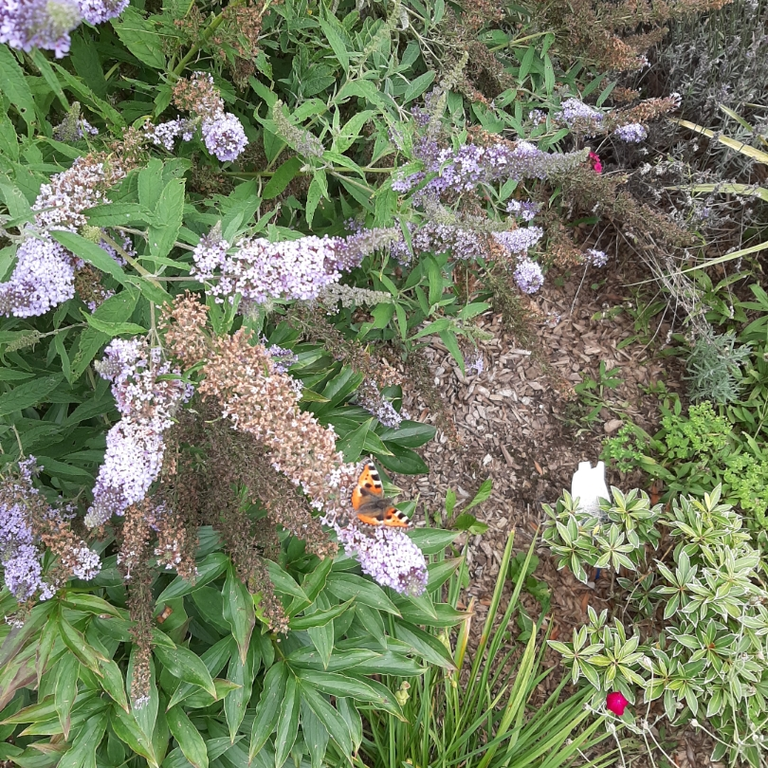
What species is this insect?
Aglais urticae
